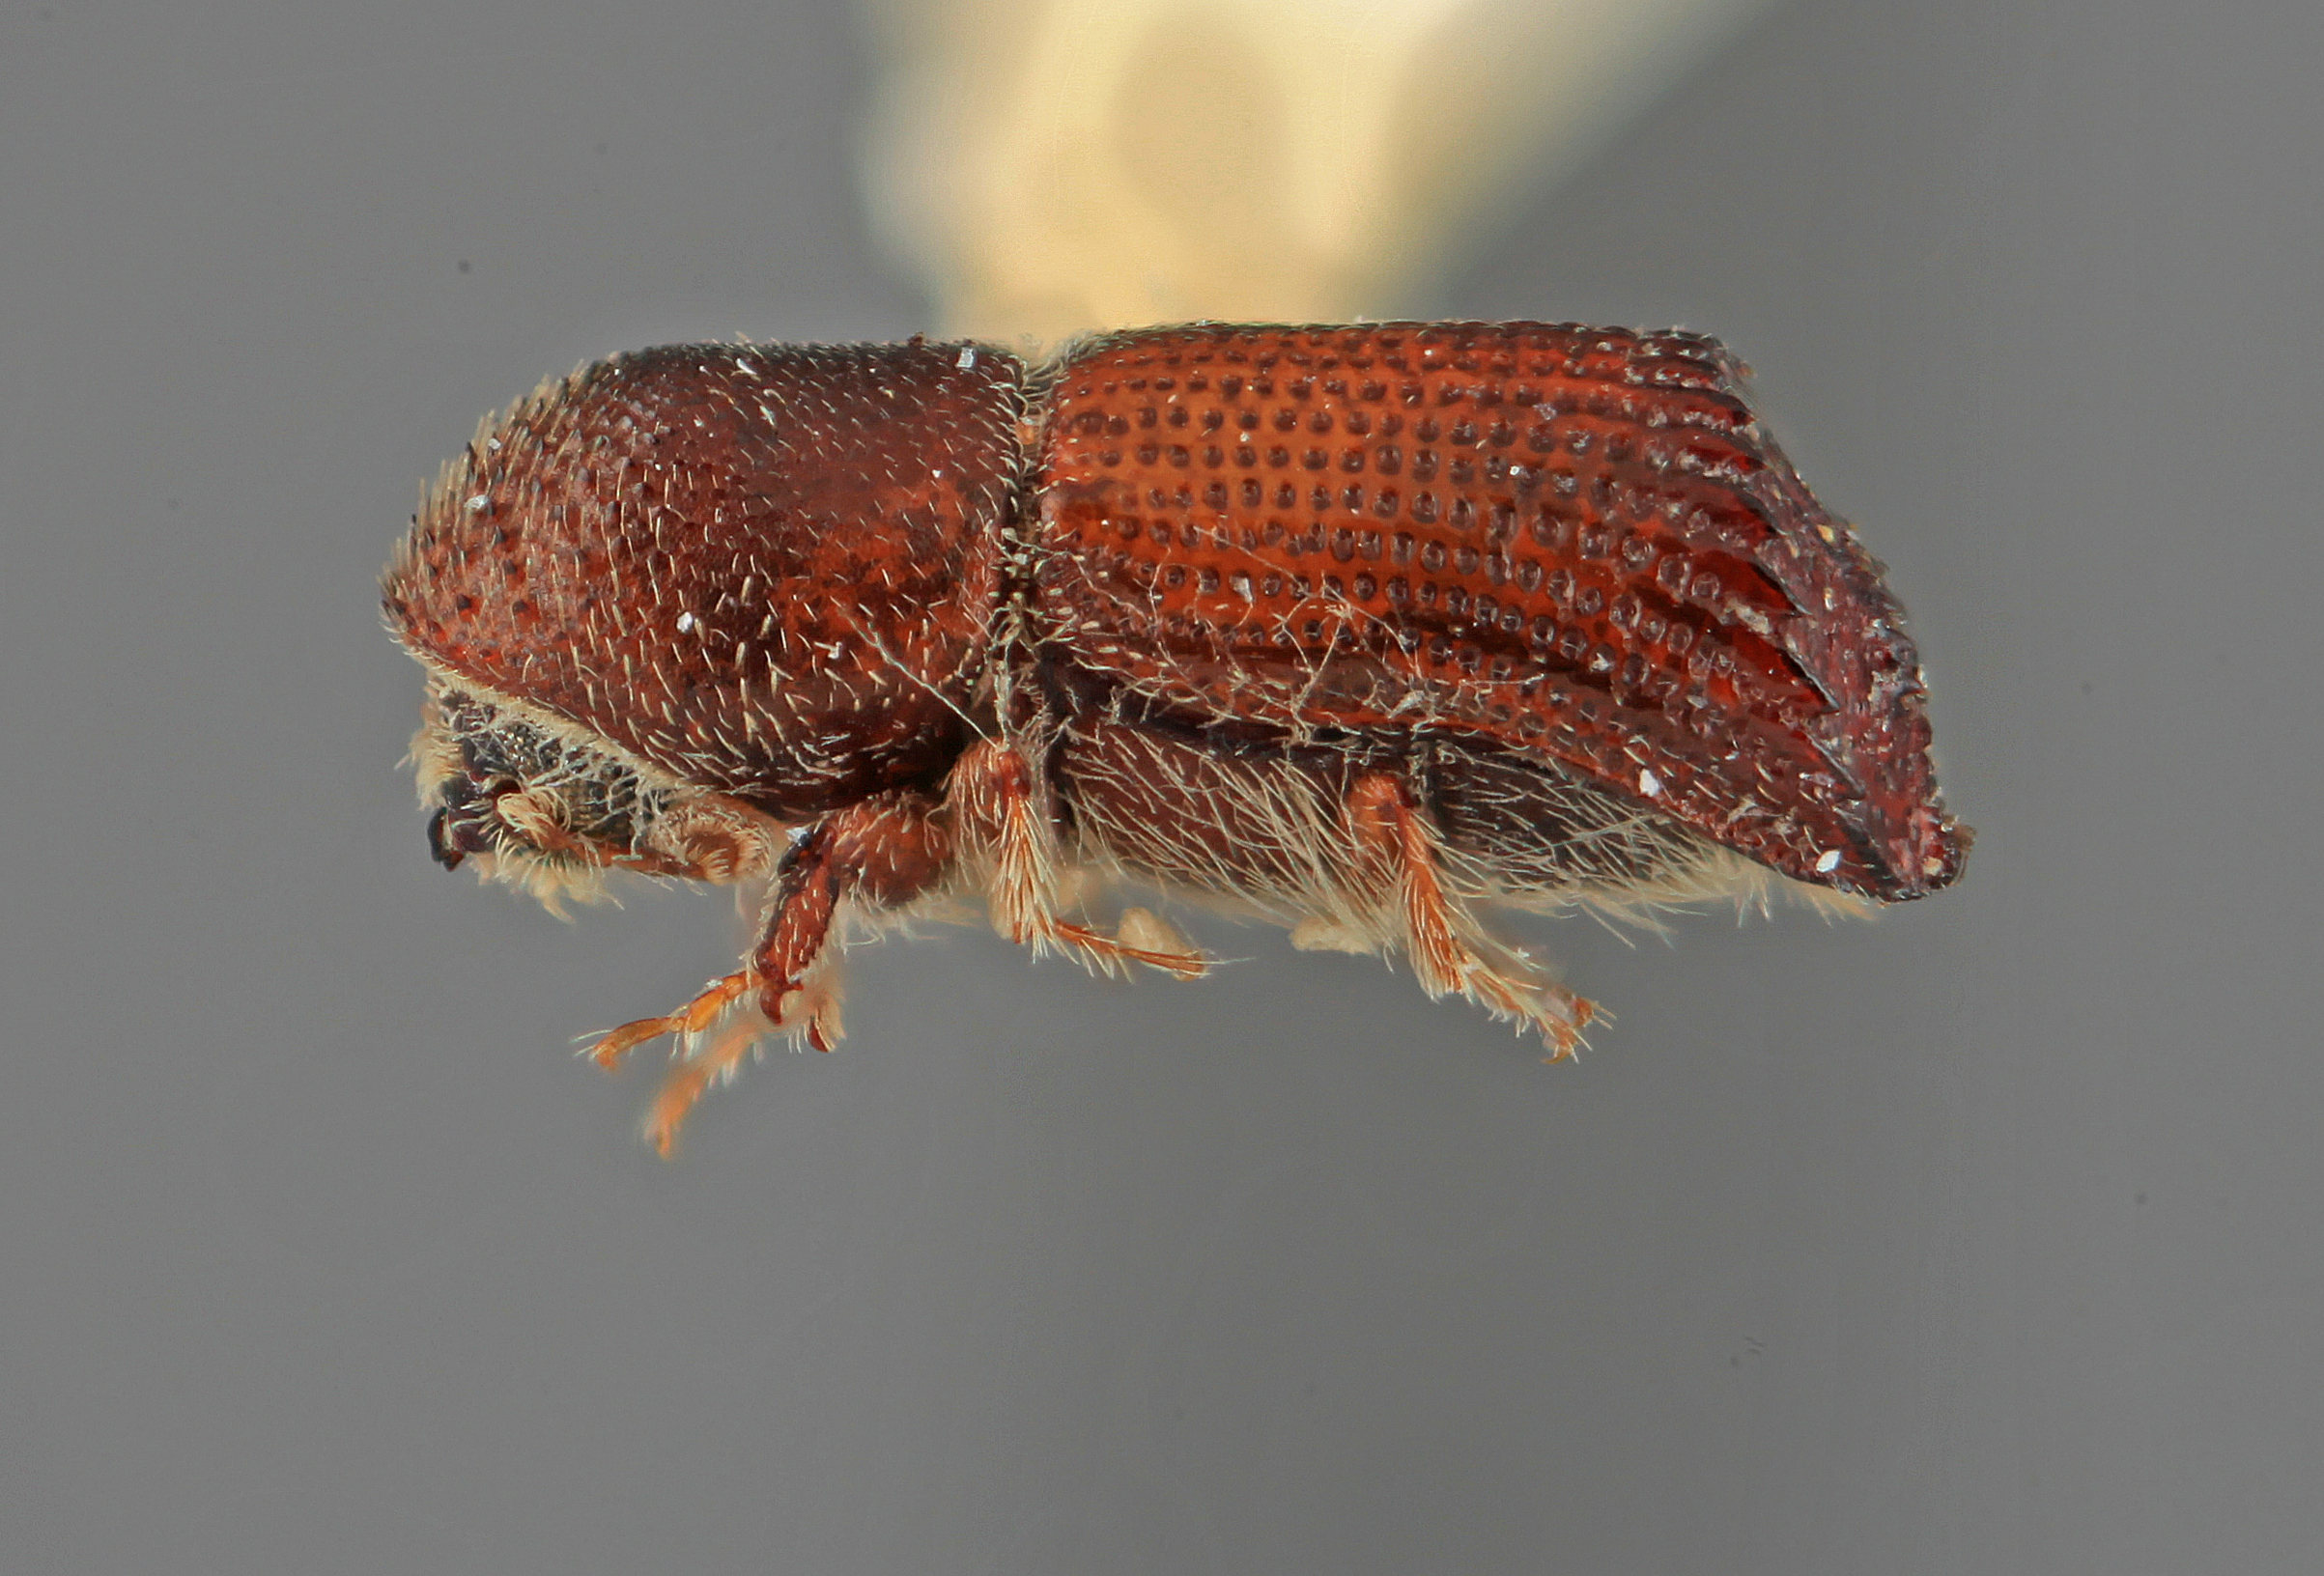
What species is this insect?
Hylocurus dissidens
